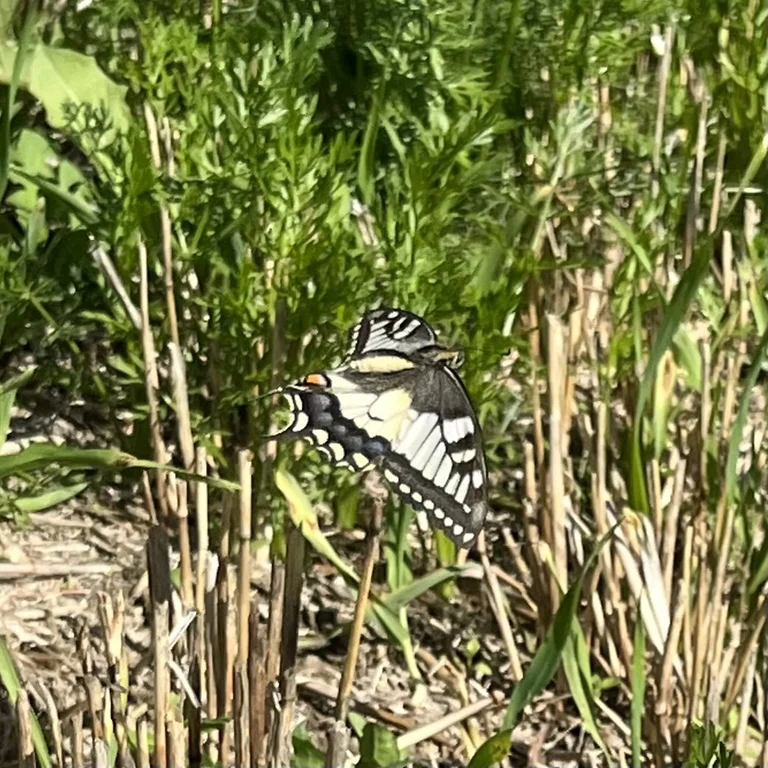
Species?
Papilio machaon
